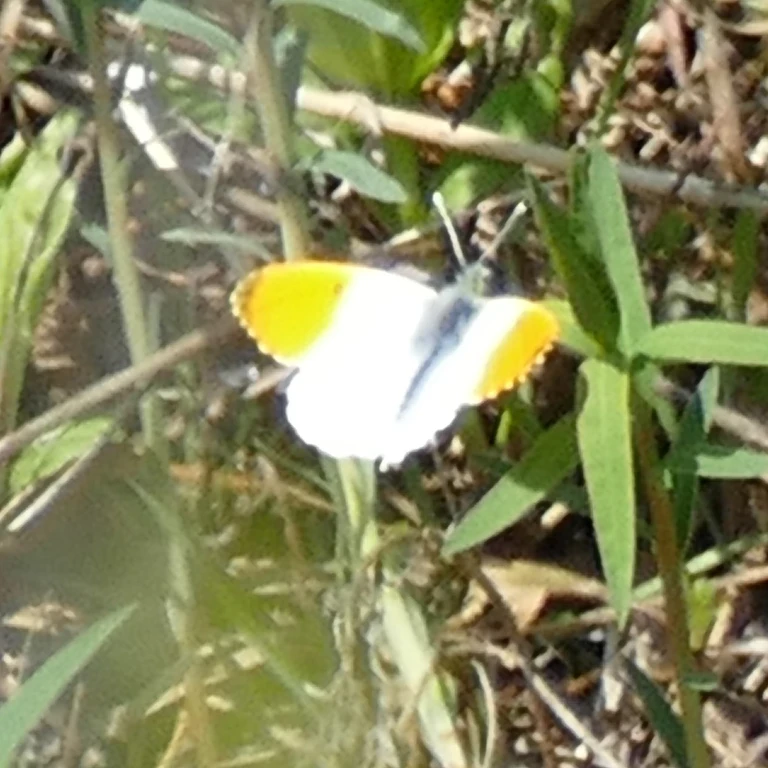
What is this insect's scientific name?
Anthocharis cardamines
